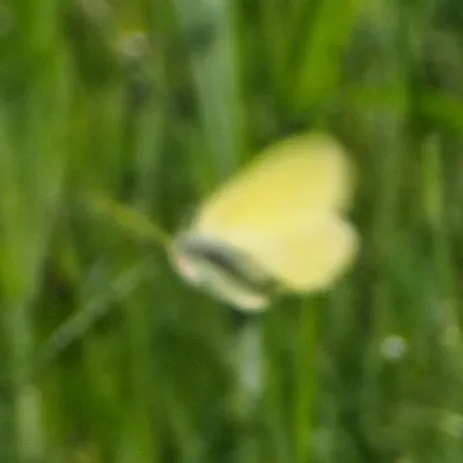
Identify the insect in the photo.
Gonepteryx rhamni
